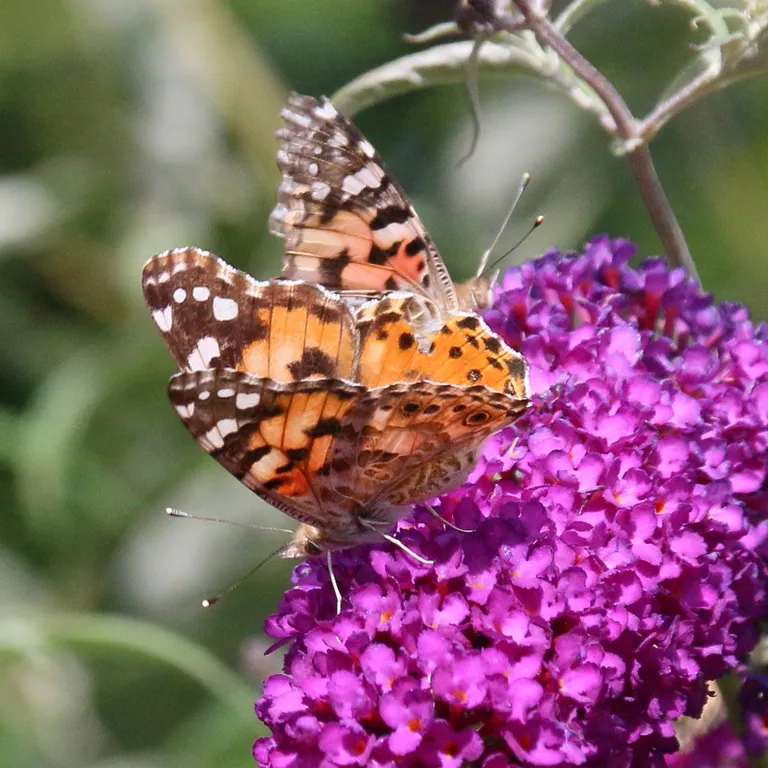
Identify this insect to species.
Vanessa cardui
